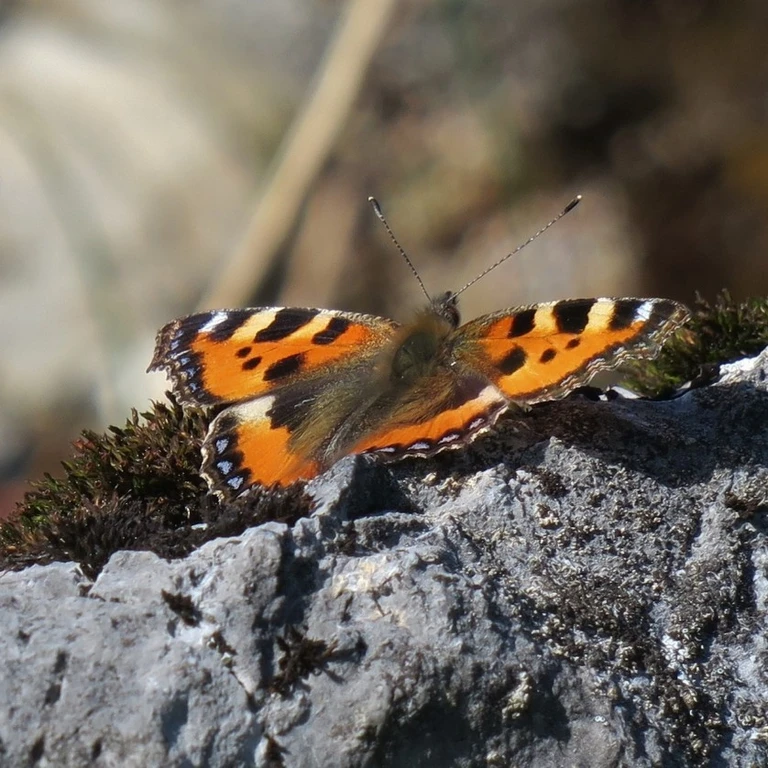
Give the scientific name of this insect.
Aglais urticae
